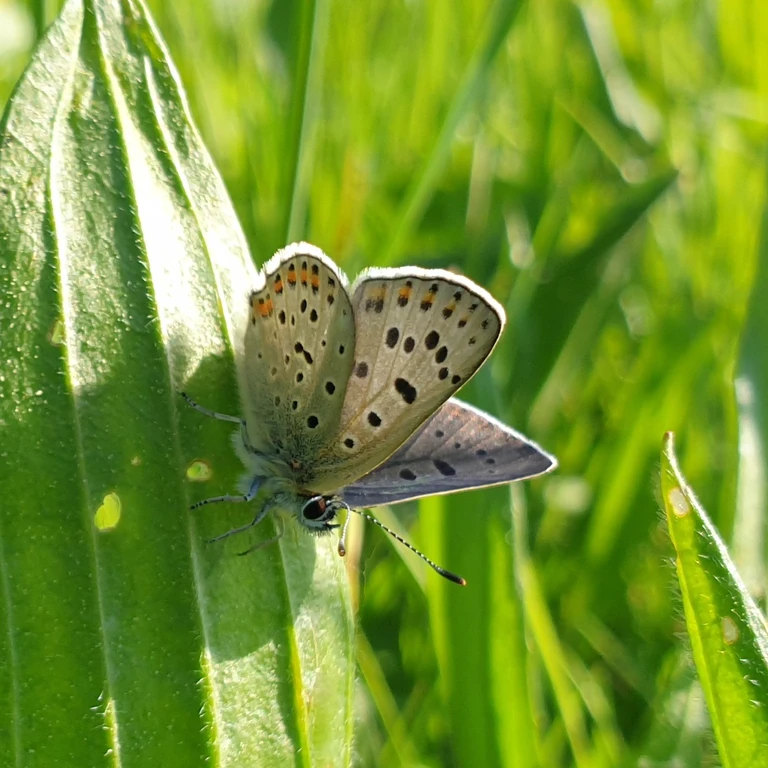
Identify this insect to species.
Lycaena tityrus (also Loweia tityrus)
